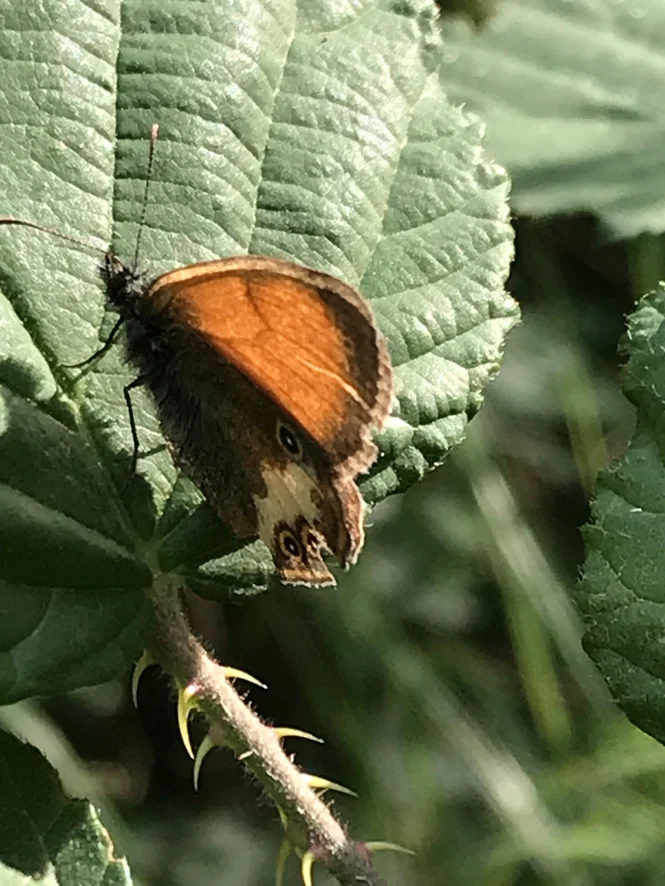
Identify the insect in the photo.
Coenonympha arcania
